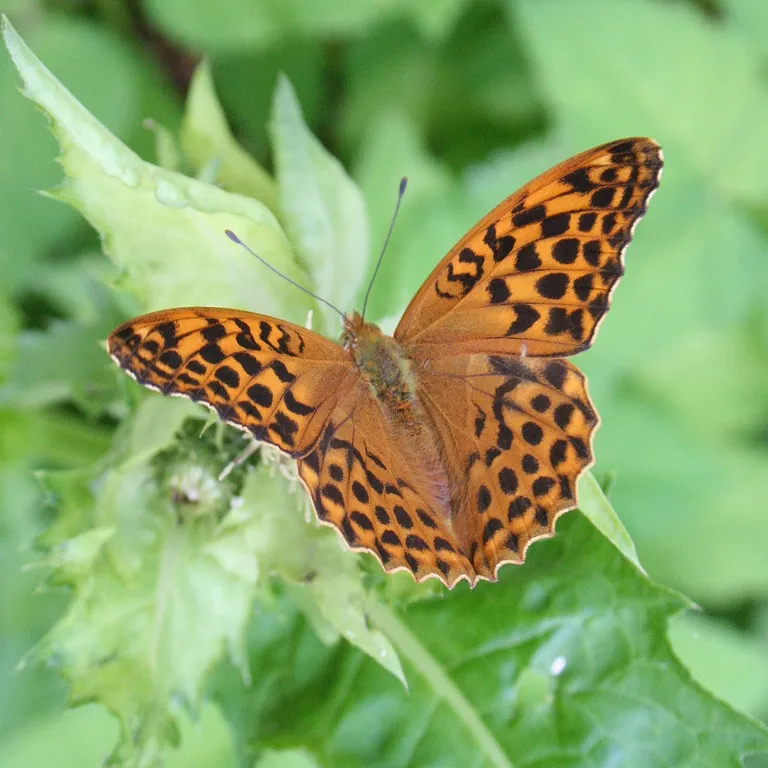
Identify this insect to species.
Argynnis paphia
